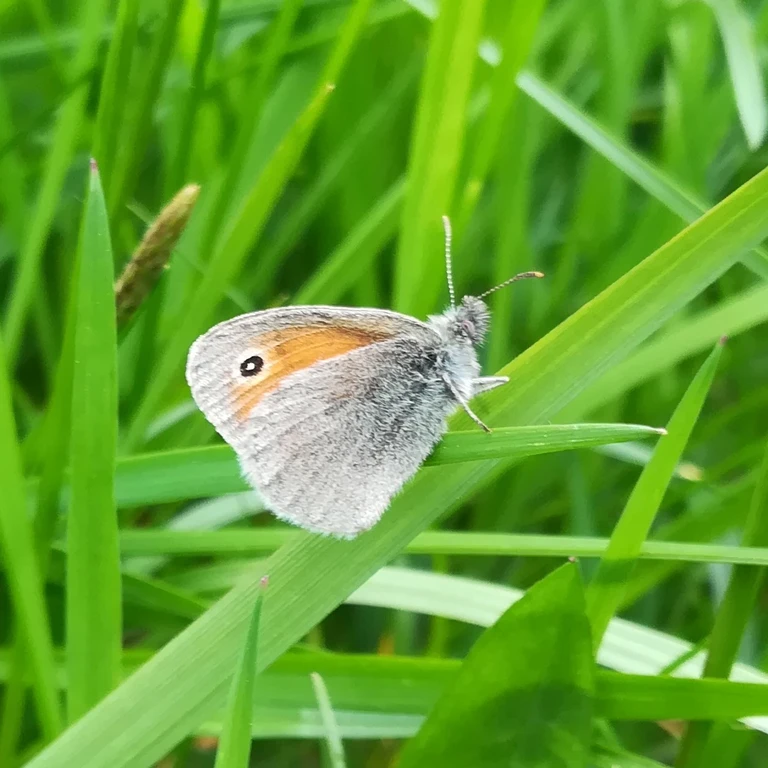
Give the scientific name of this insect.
Coenonympha pamphilus
